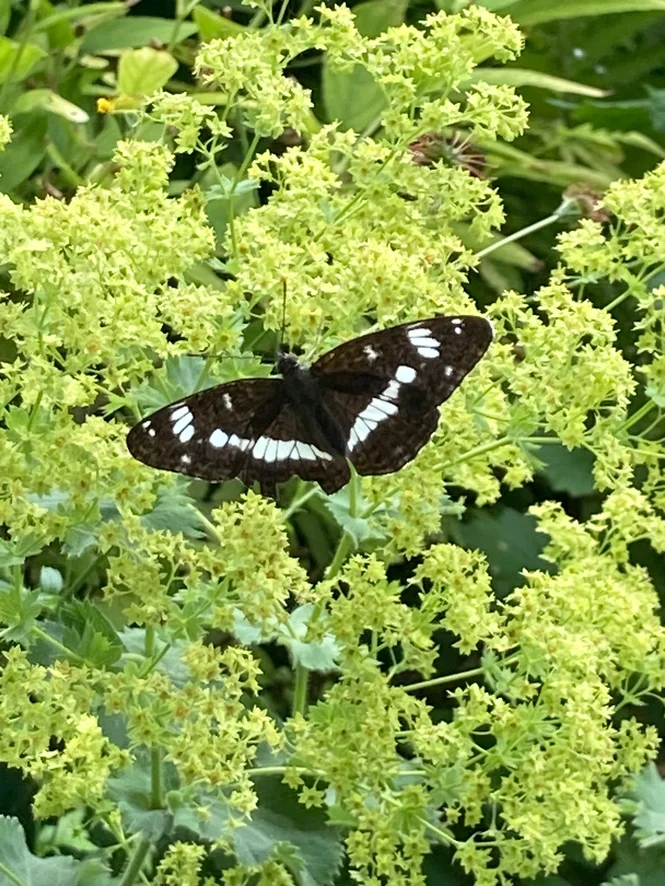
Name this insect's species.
Limenitis camilla (also Ladoga camilla)
